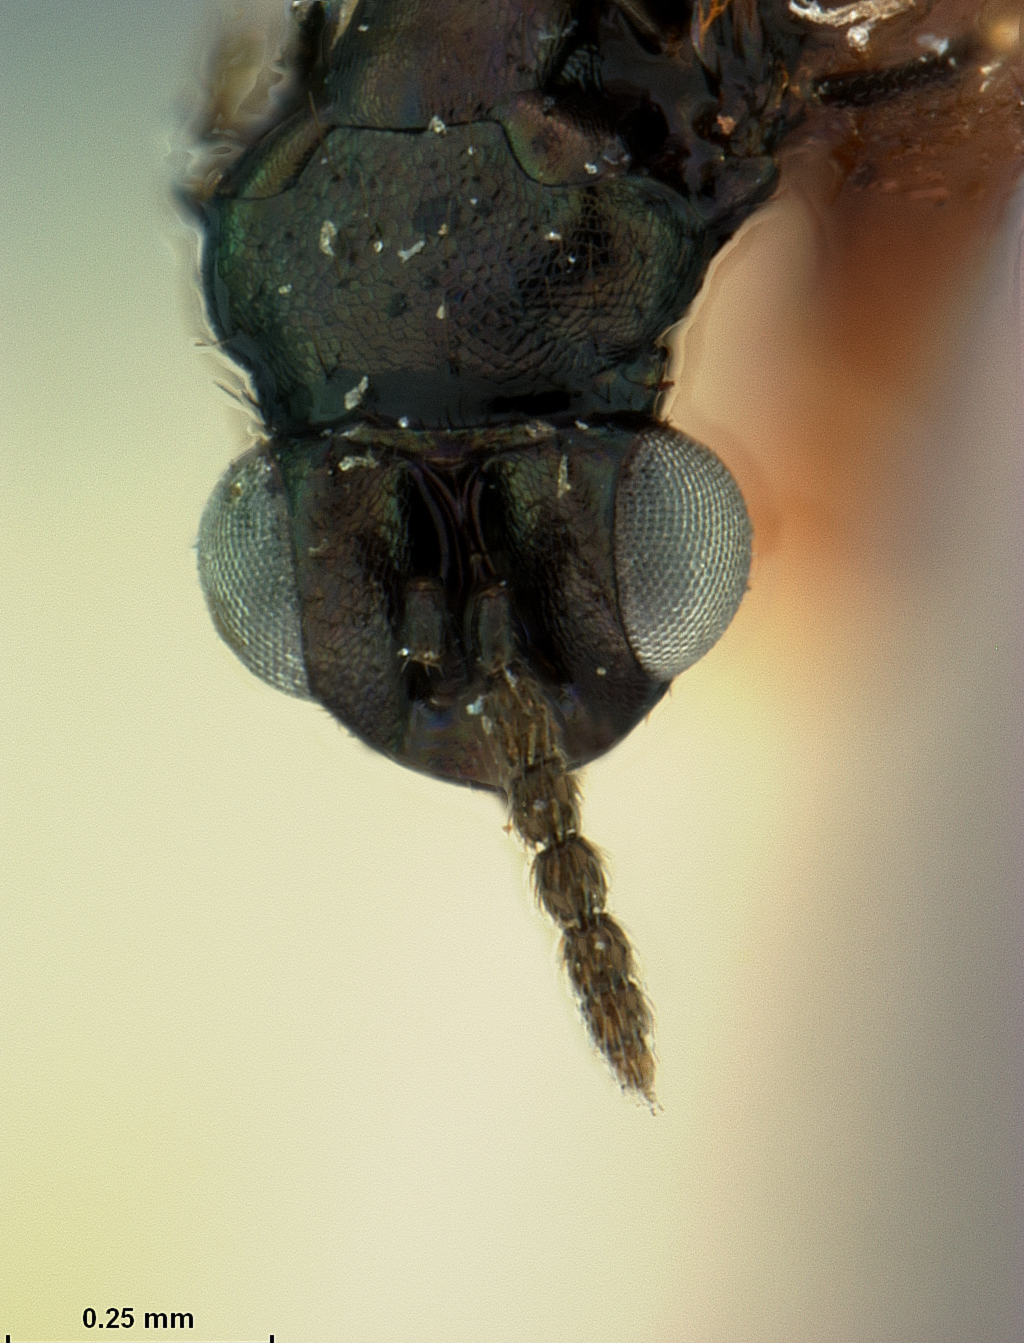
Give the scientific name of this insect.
Eulophus albitarsis
